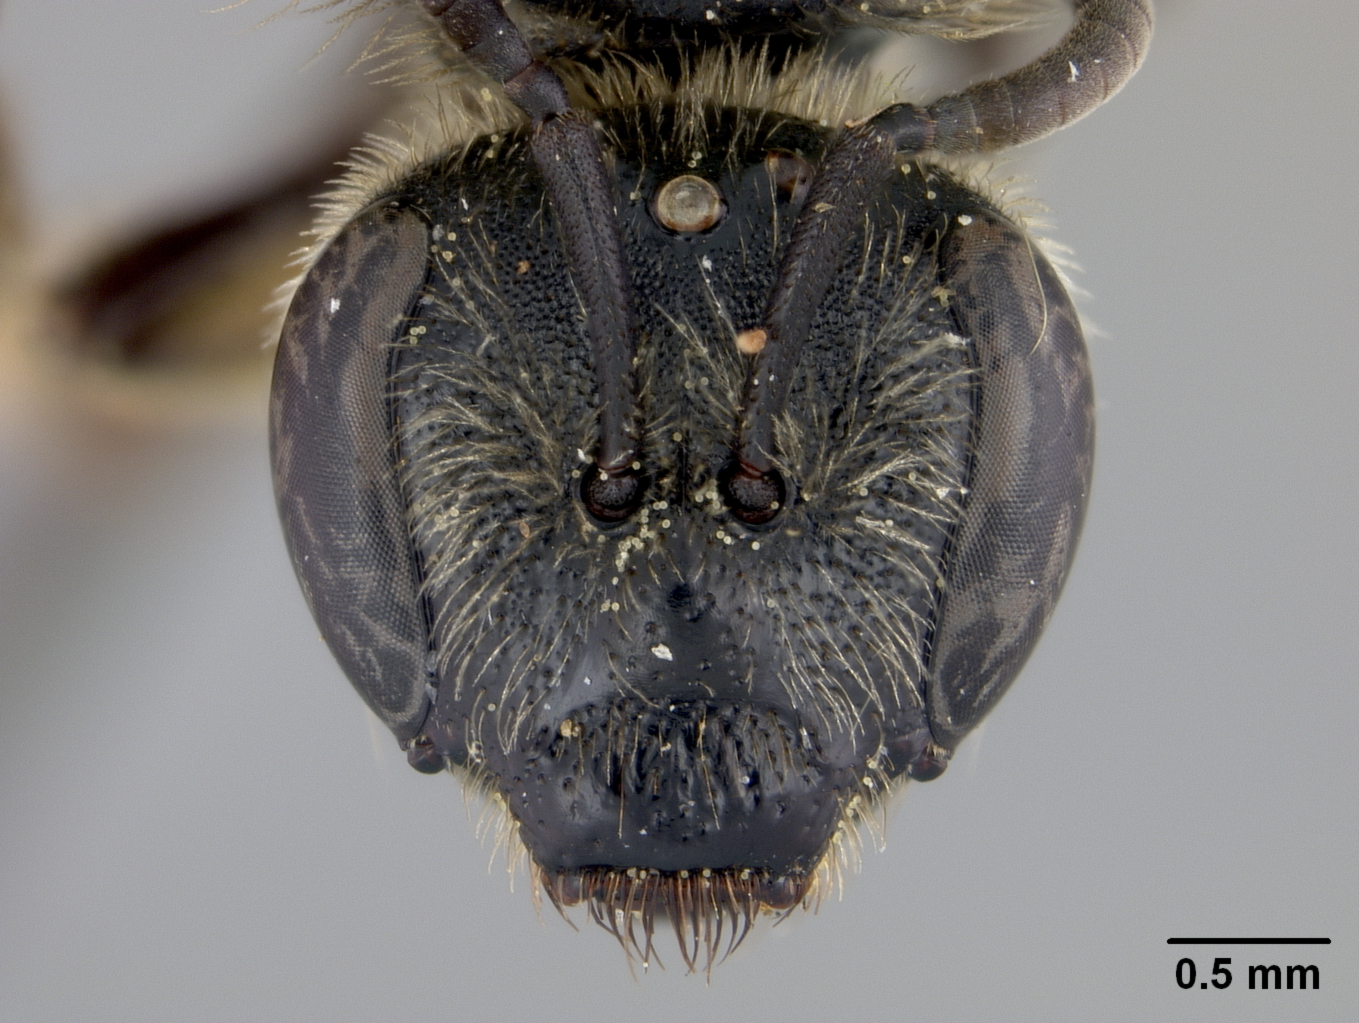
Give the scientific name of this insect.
Lasioglossum acuminatum
